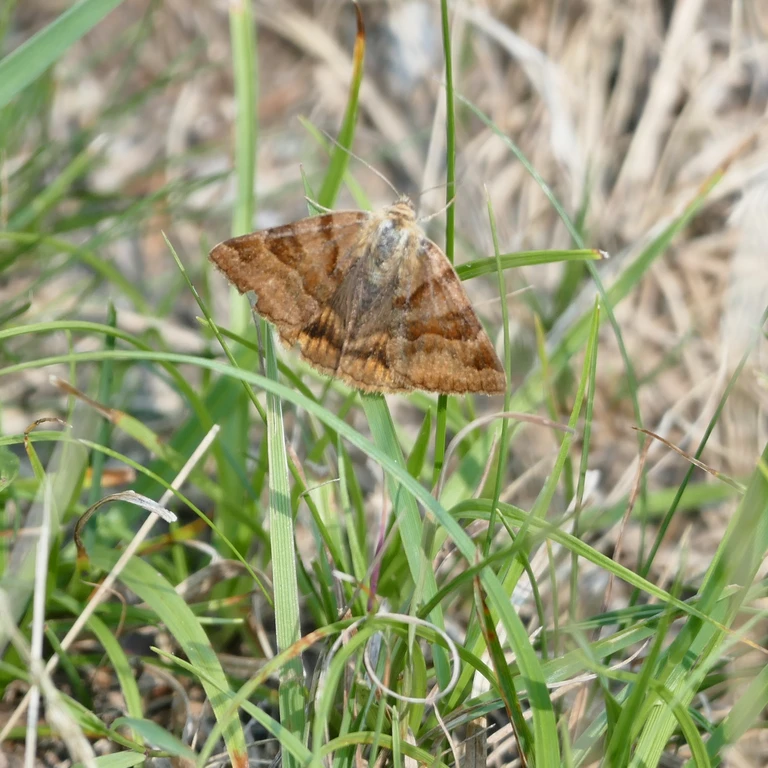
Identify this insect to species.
Euclidia glyphica
